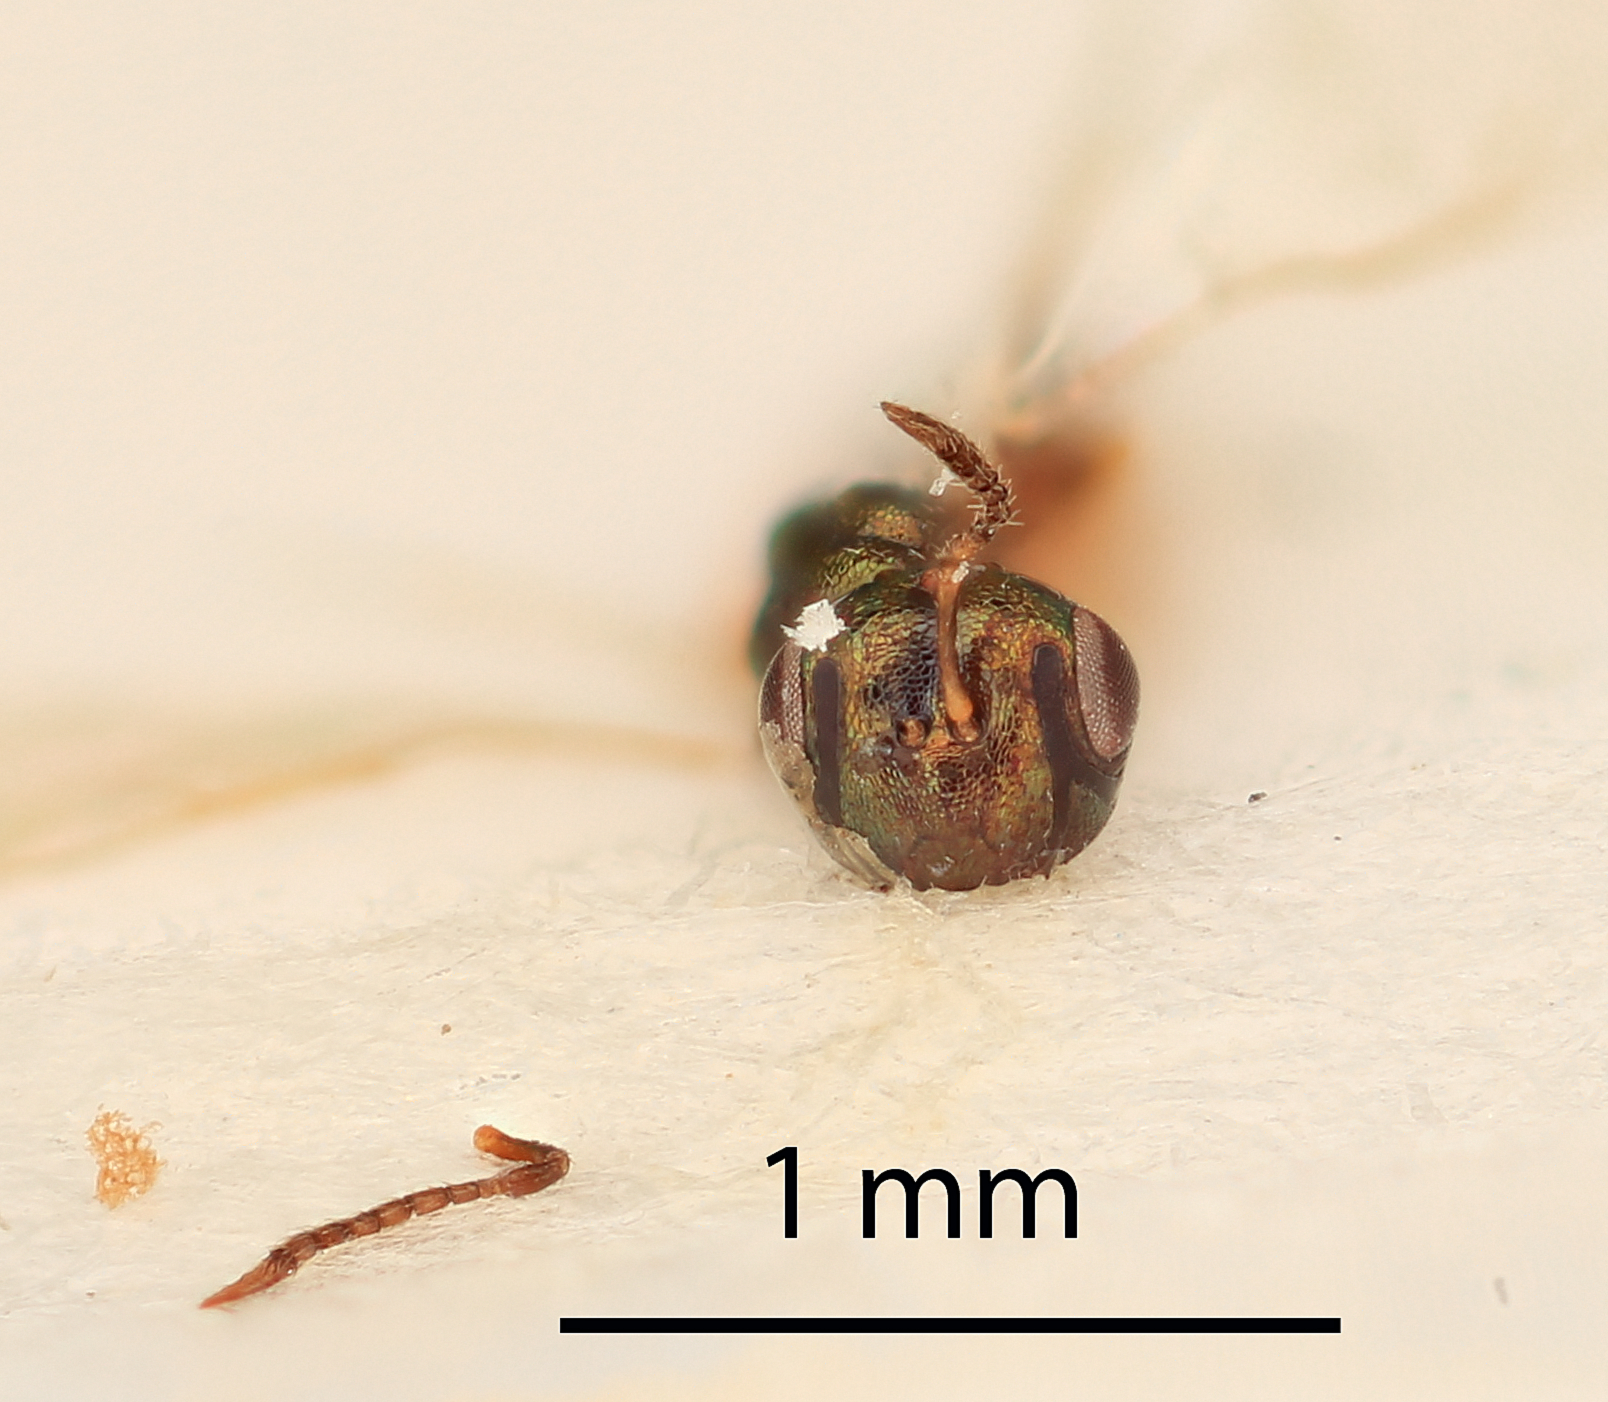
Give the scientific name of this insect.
Leptomeraporus ornatus
